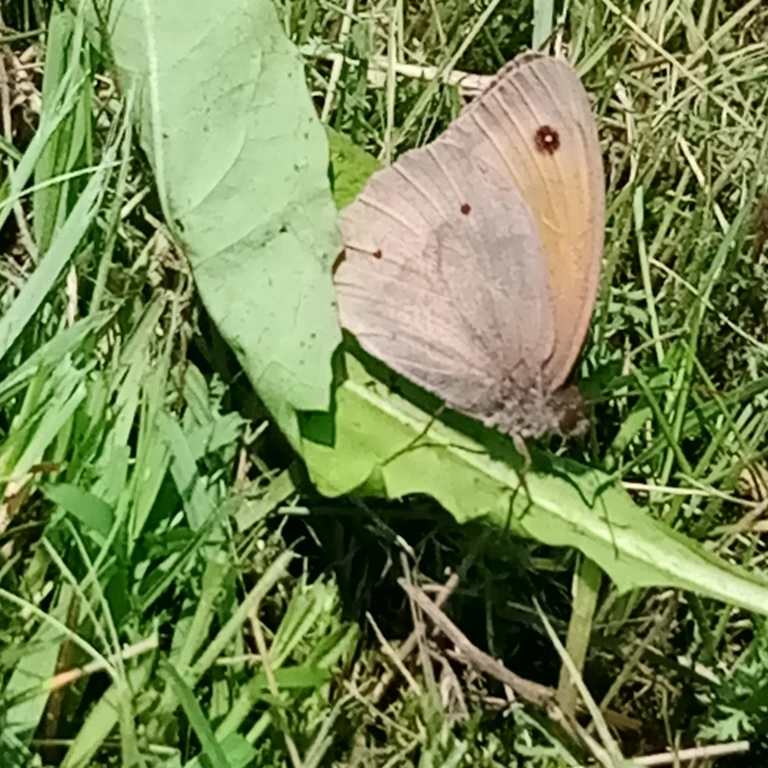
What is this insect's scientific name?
Maniola jurtina
